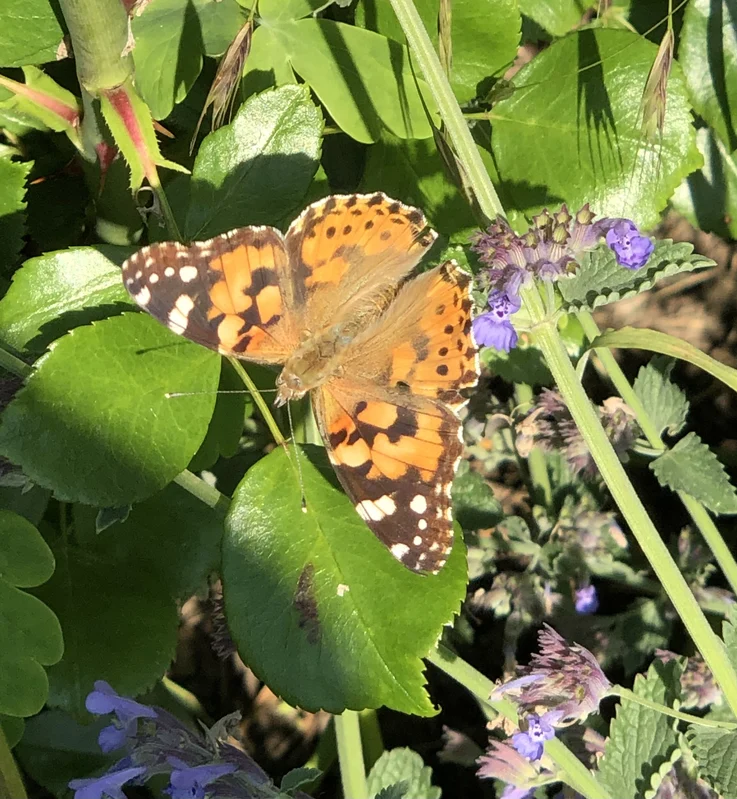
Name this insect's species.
Vanessa cardui
